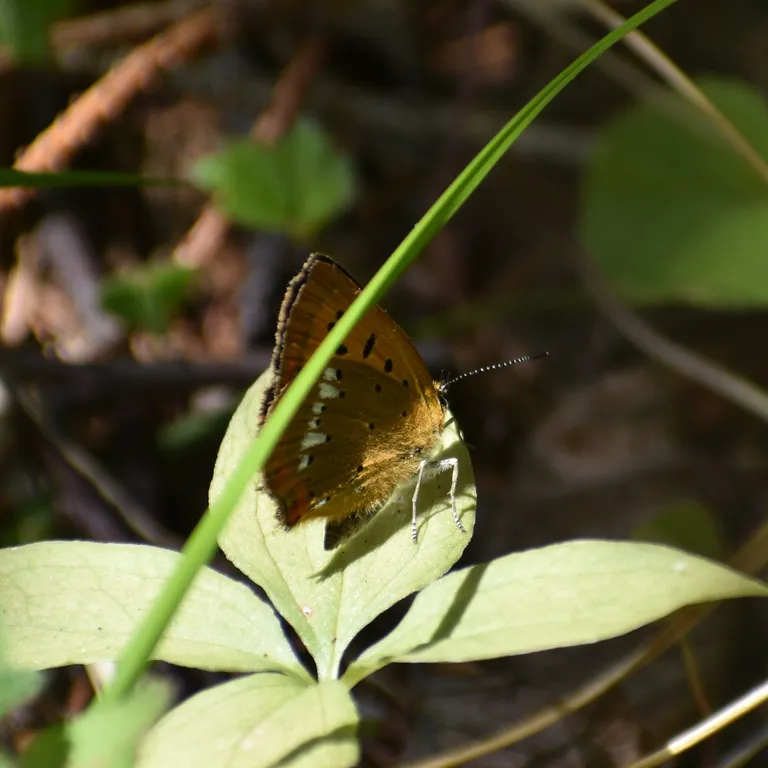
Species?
Lycaena virgaureae
